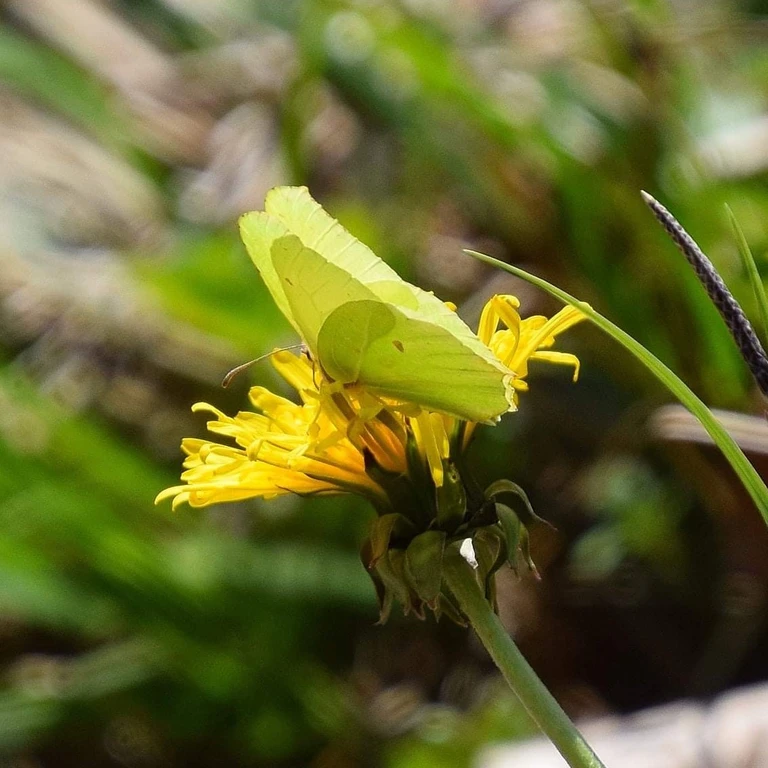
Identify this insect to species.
Gonepteryx rhamni
